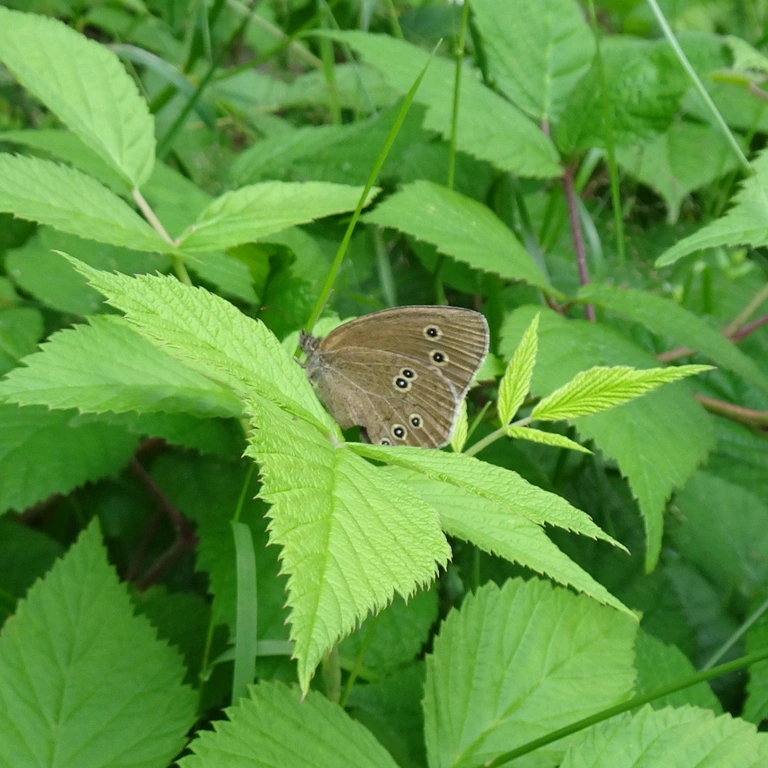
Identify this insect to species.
Aphantopus hyperantus
